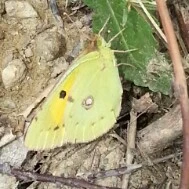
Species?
Colias croceus
